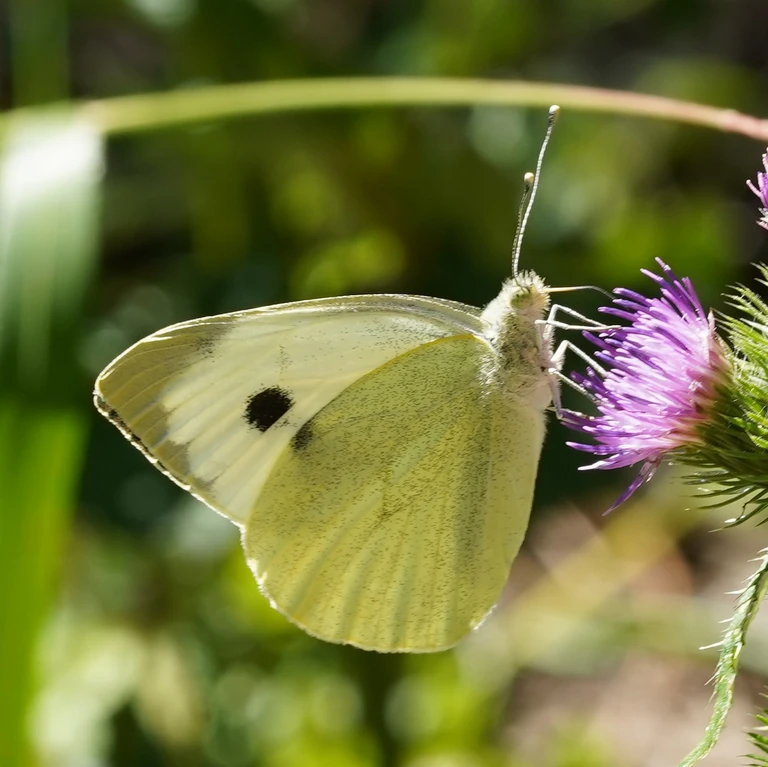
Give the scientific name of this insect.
Pieris brassicae
